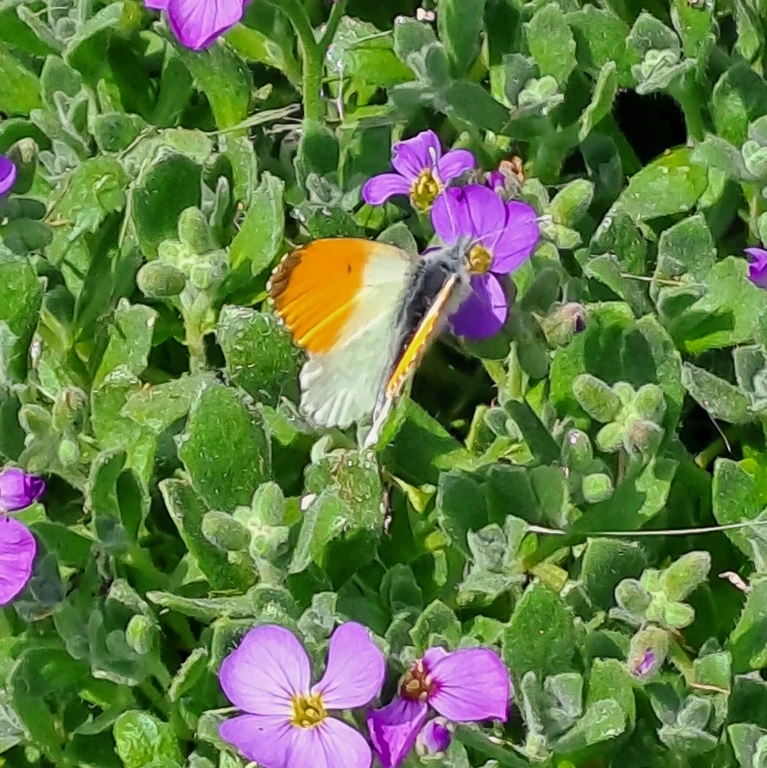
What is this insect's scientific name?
Anthocharis cardamines
